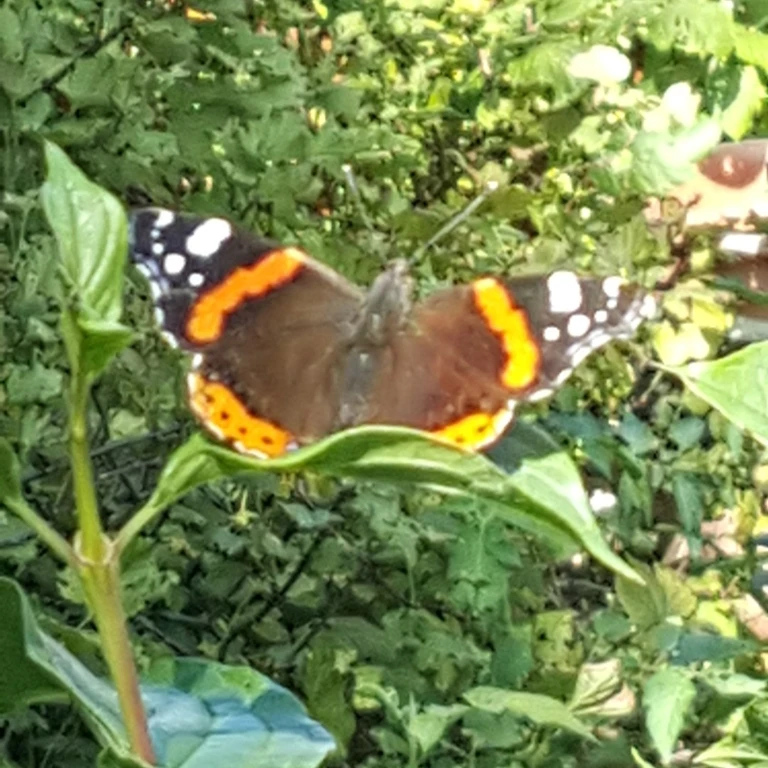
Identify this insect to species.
Vanessa atalanta
